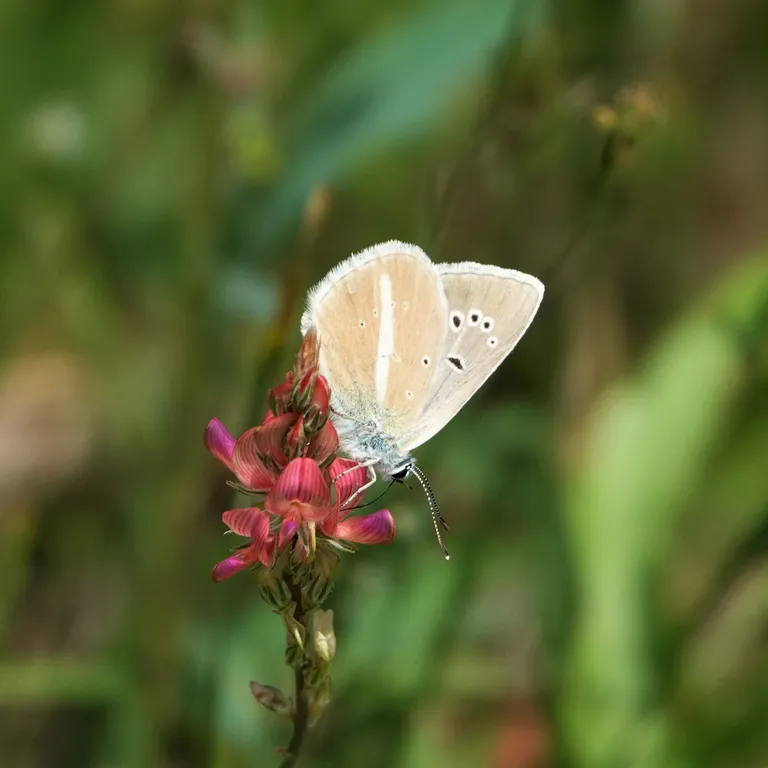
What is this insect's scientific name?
Polyommatus damon (also Agrodiaetus damon)
